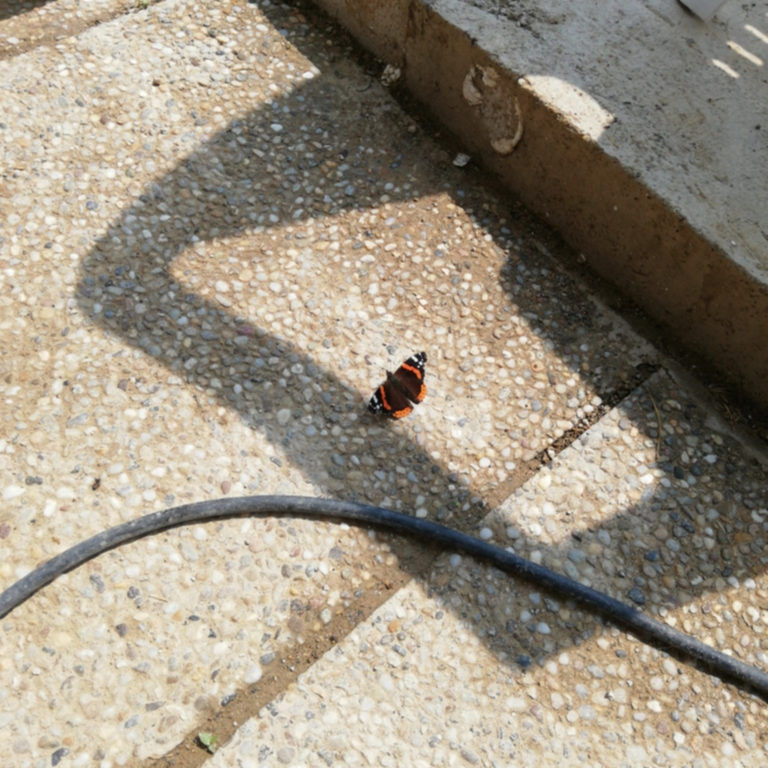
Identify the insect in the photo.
Vanessa atalanta
